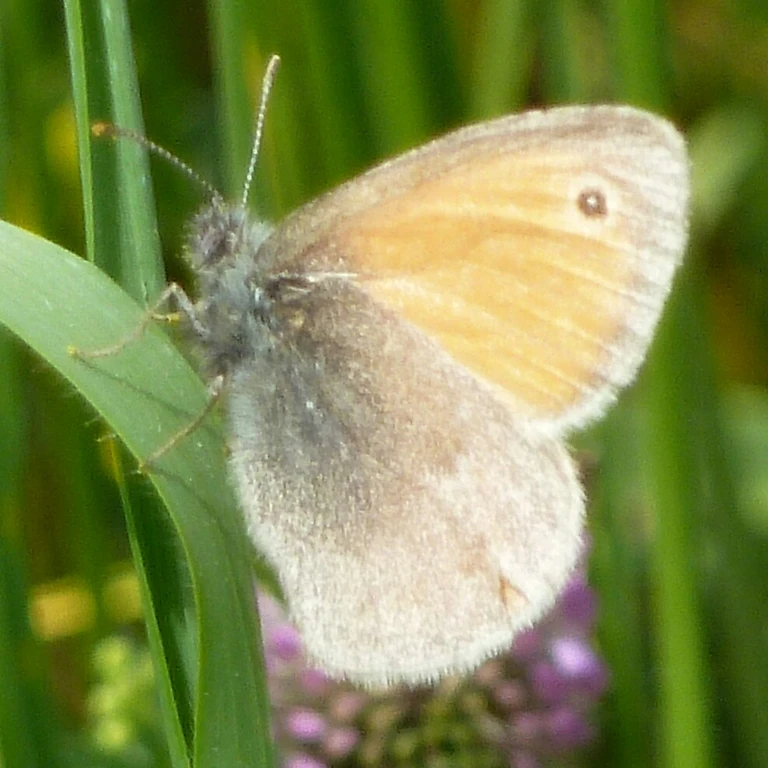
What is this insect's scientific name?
Coenonympha pamphilus
